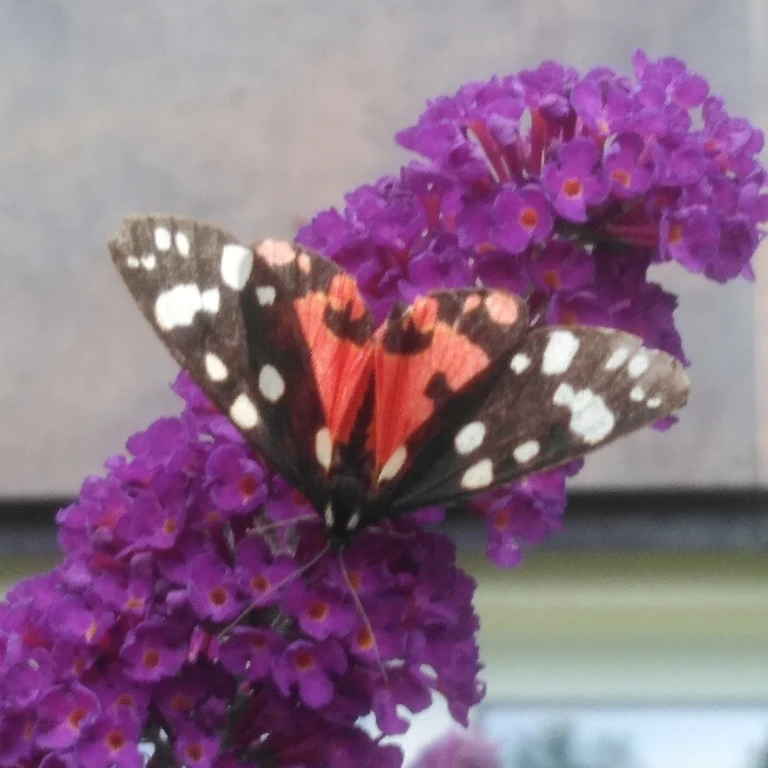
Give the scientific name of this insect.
Callimorpha dominula
